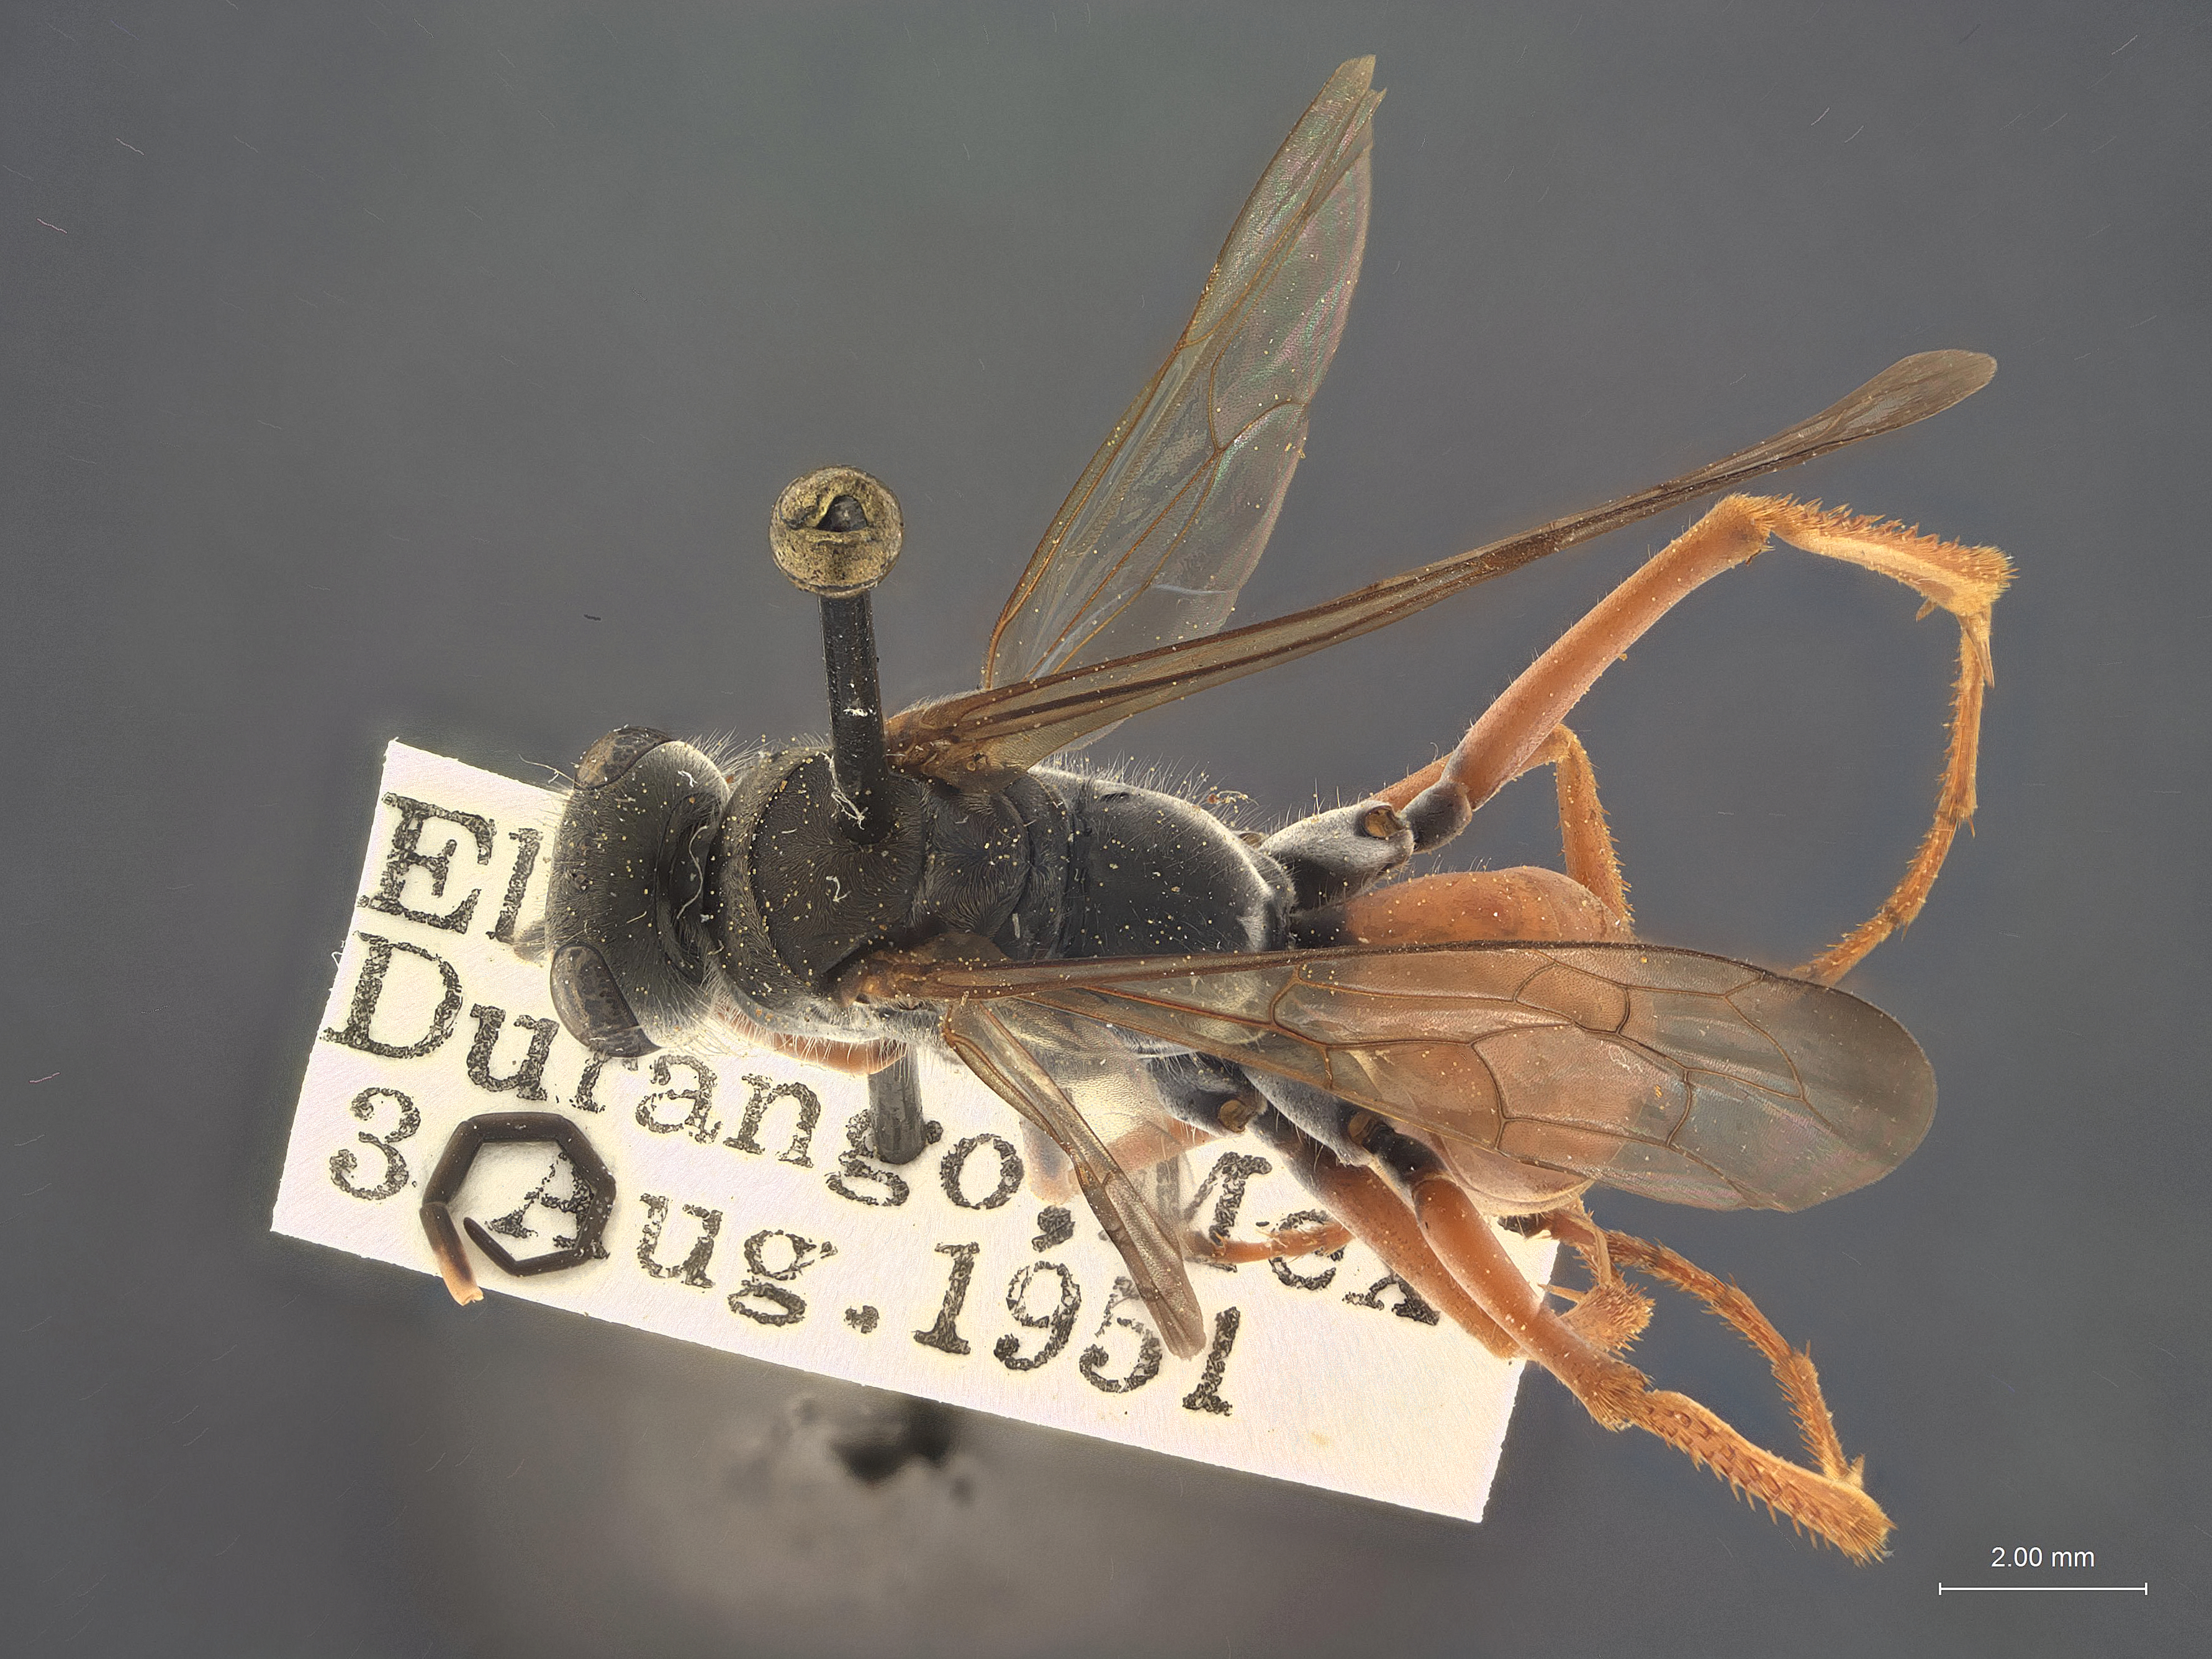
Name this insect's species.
Priocnessus durangoensis
